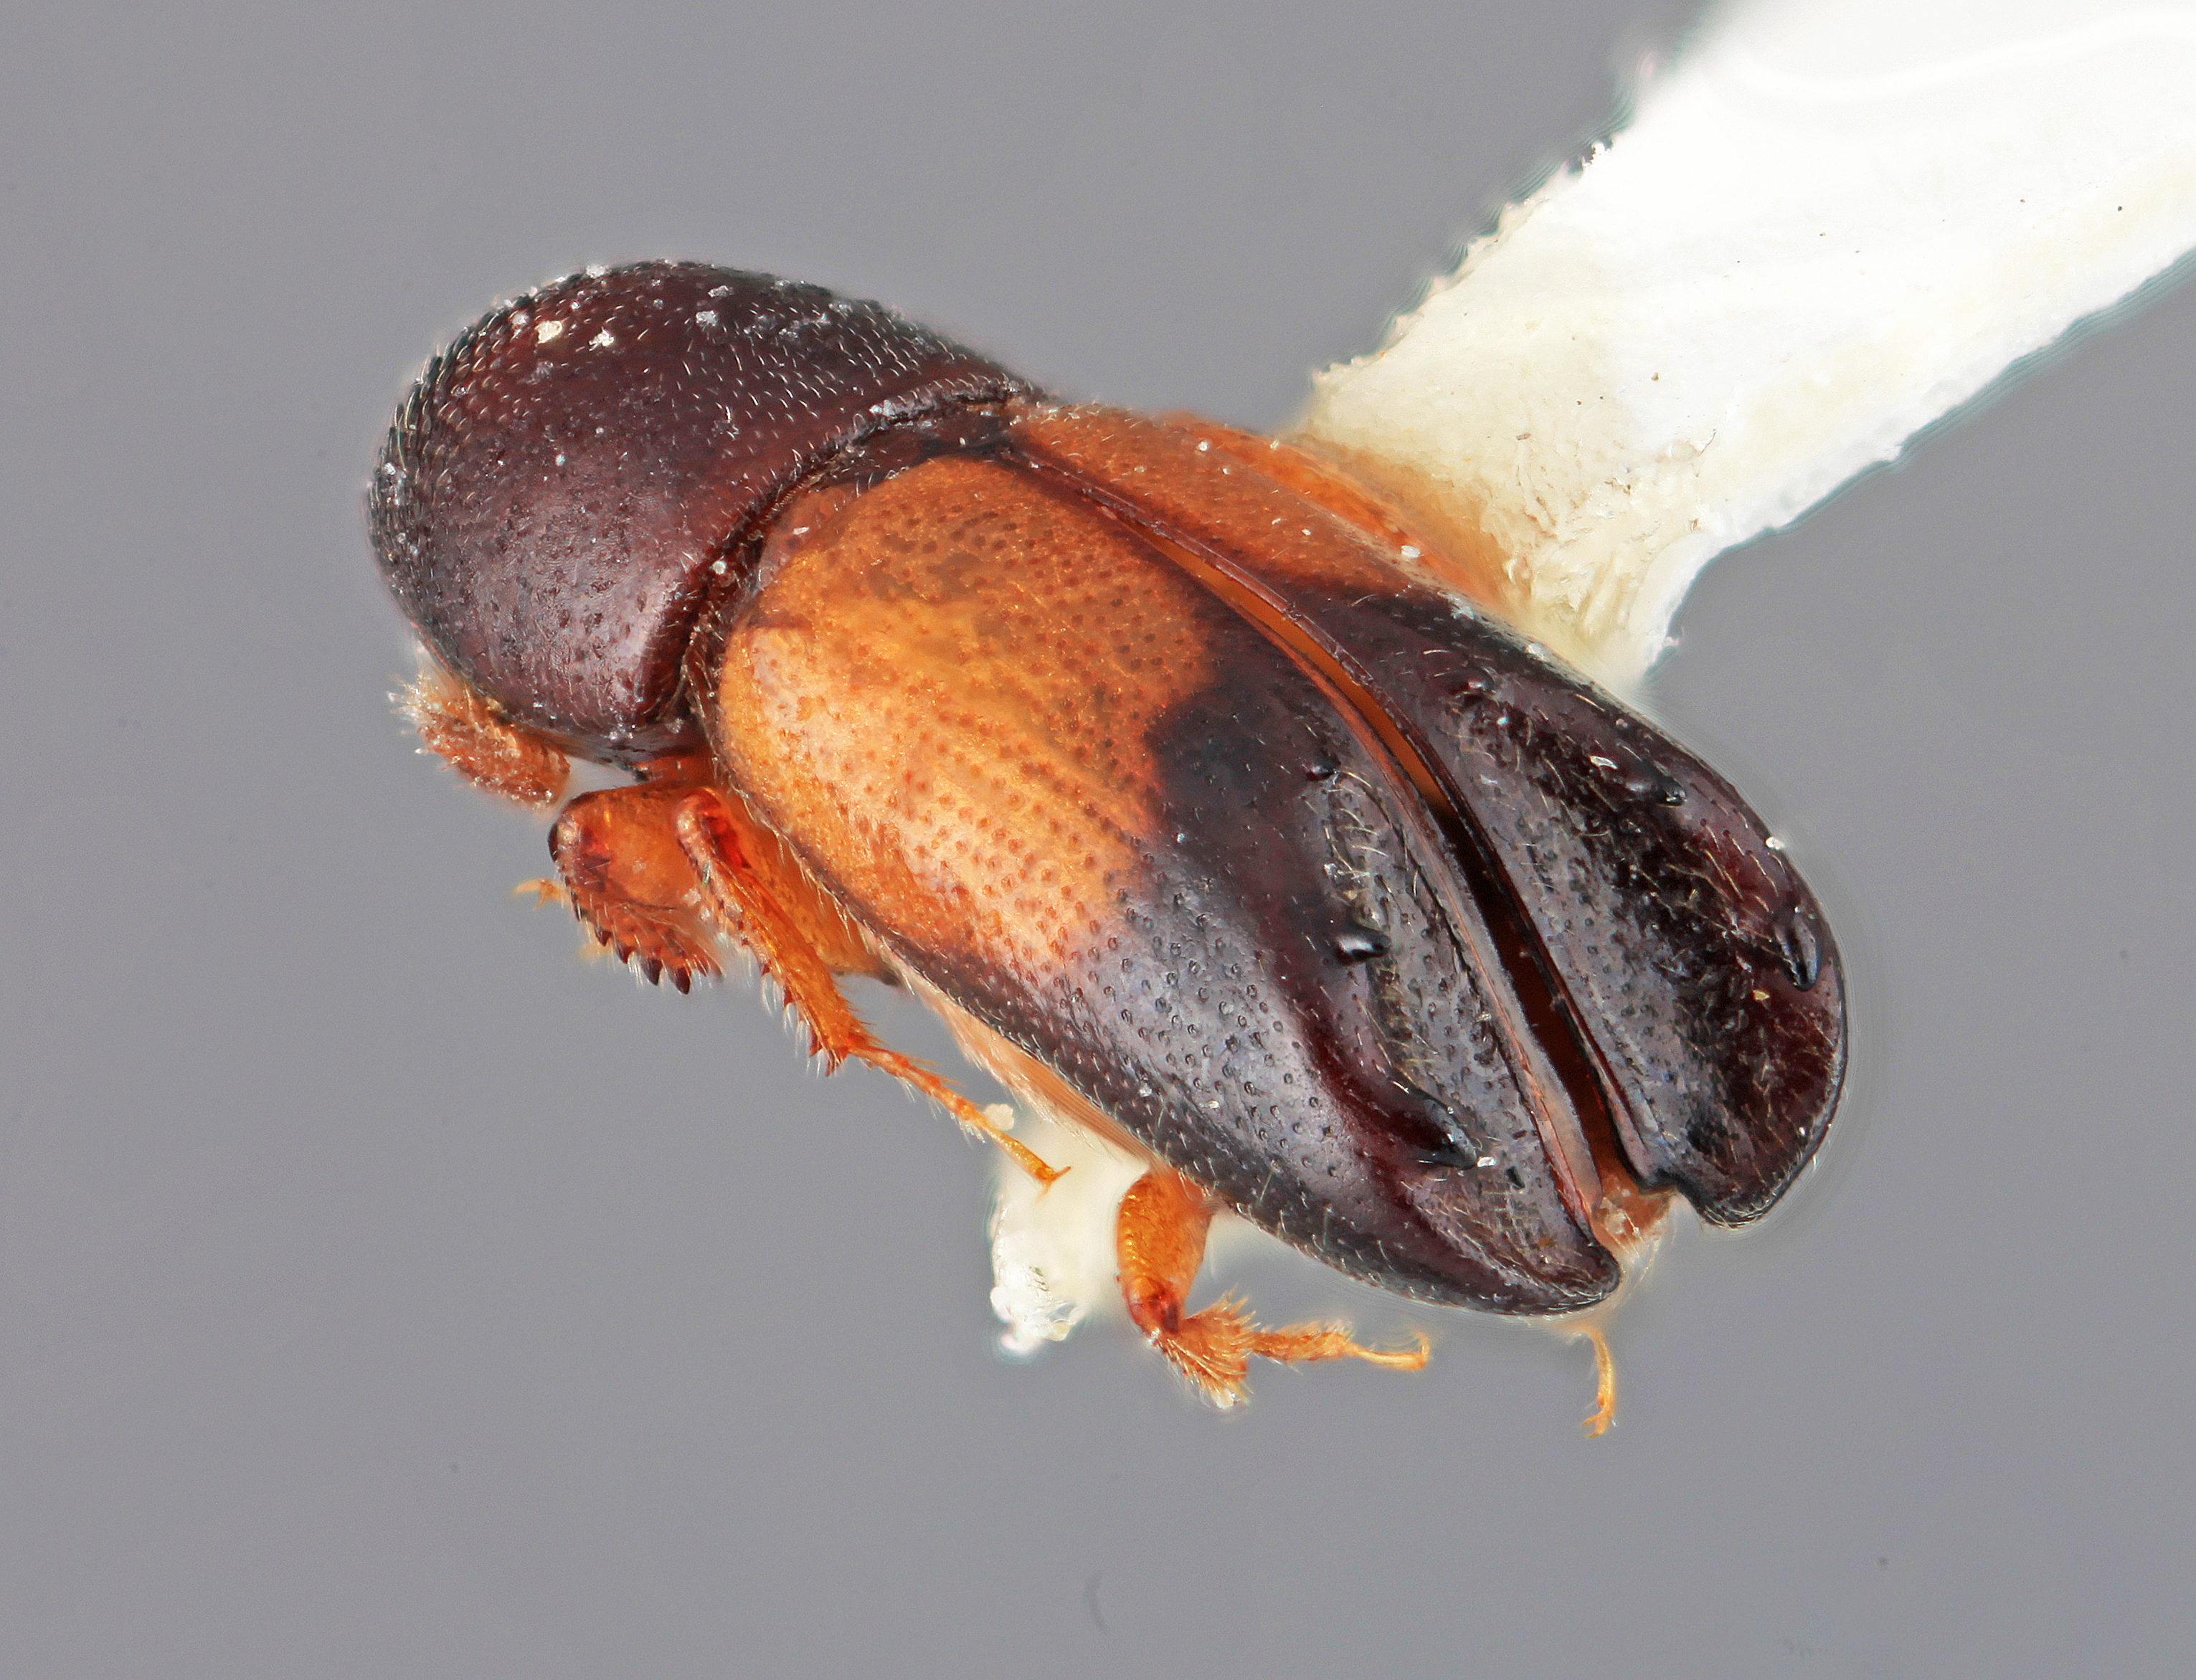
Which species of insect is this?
Tricolus myrti
